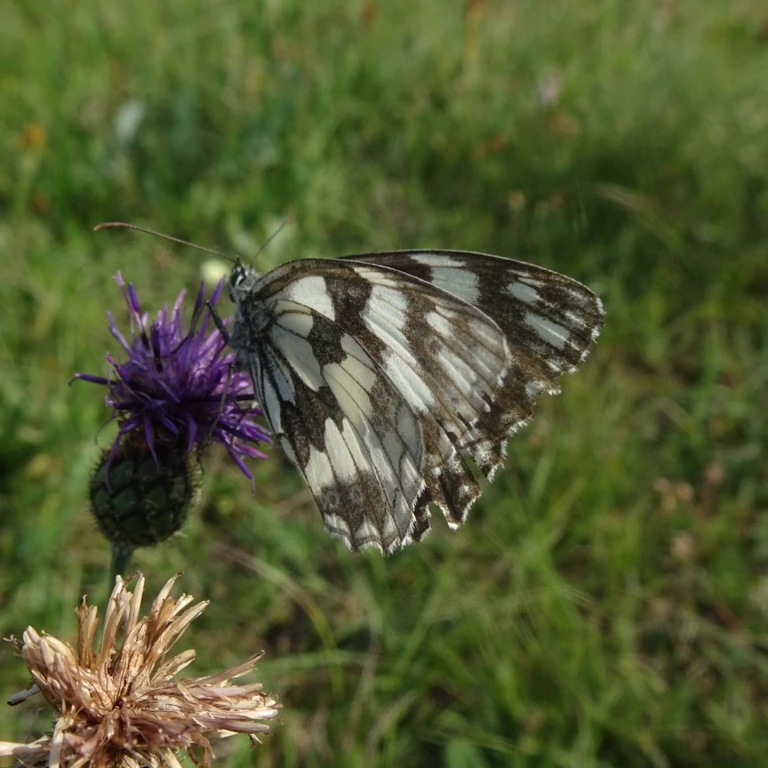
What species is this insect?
Melanargia galathea
